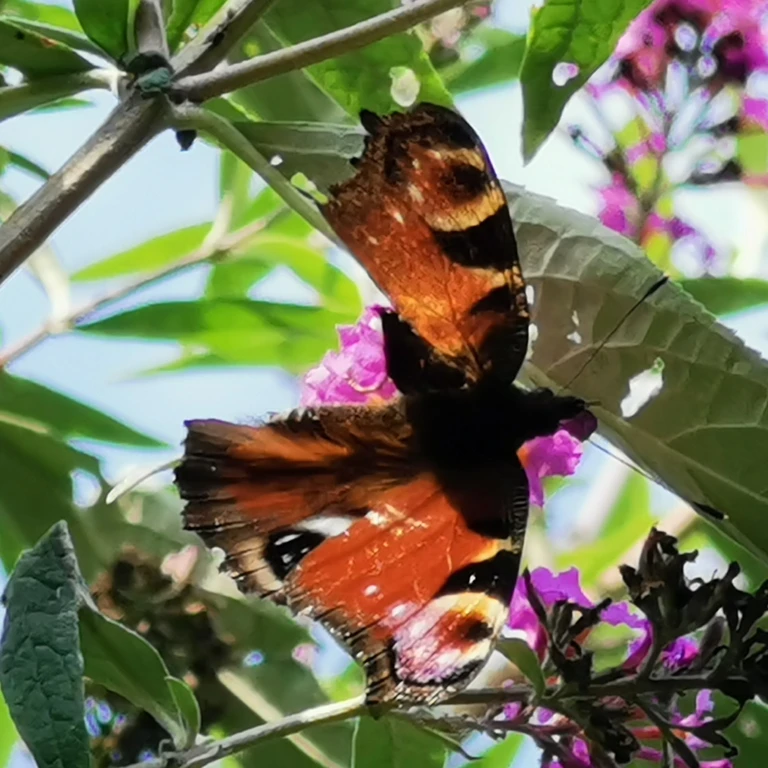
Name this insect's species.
Aglais io
